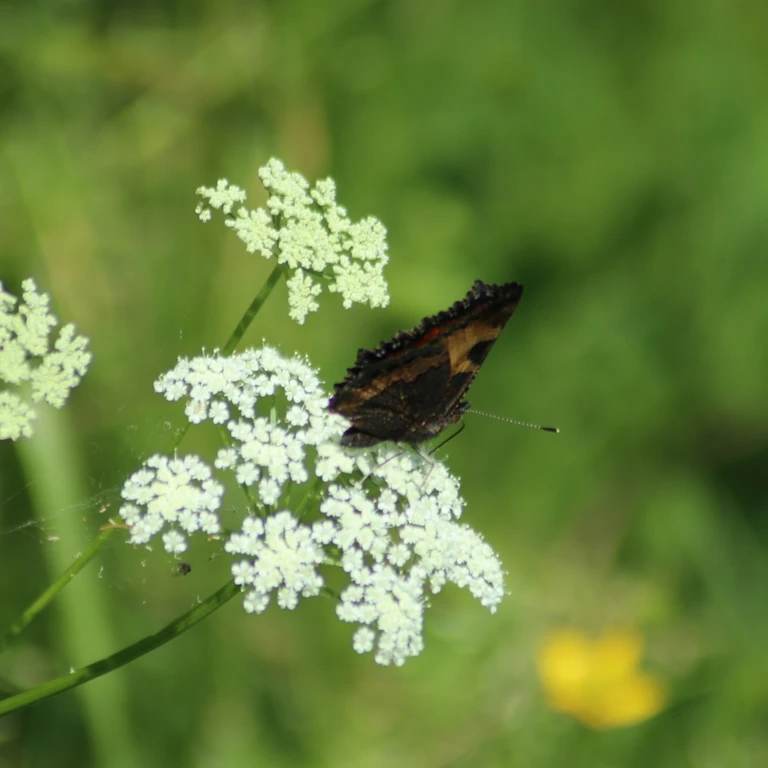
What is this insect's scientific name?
Aglais urticae
